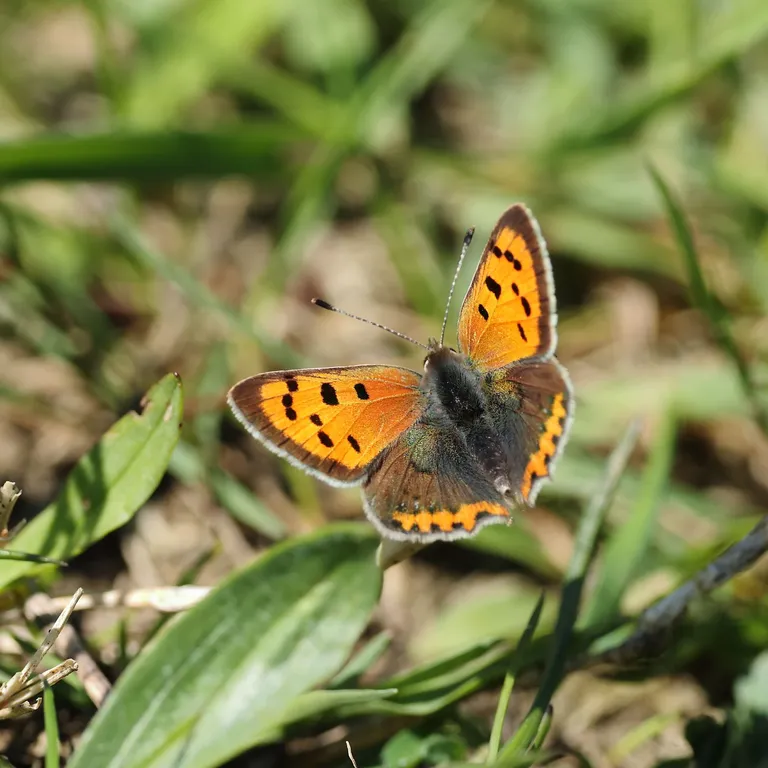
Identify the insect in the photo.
Lycaena phlaeas
